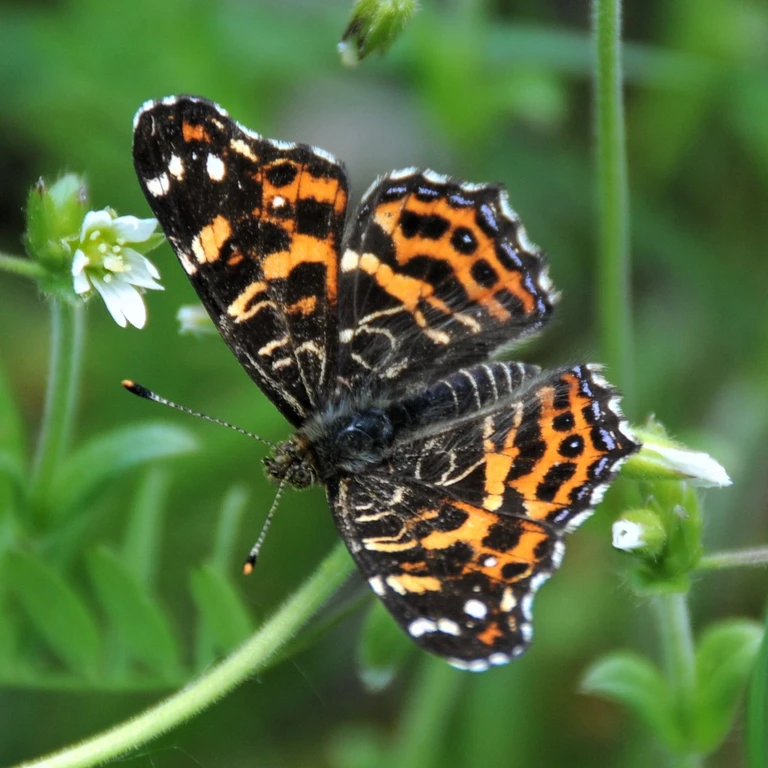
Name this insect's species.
Araschnia levana
